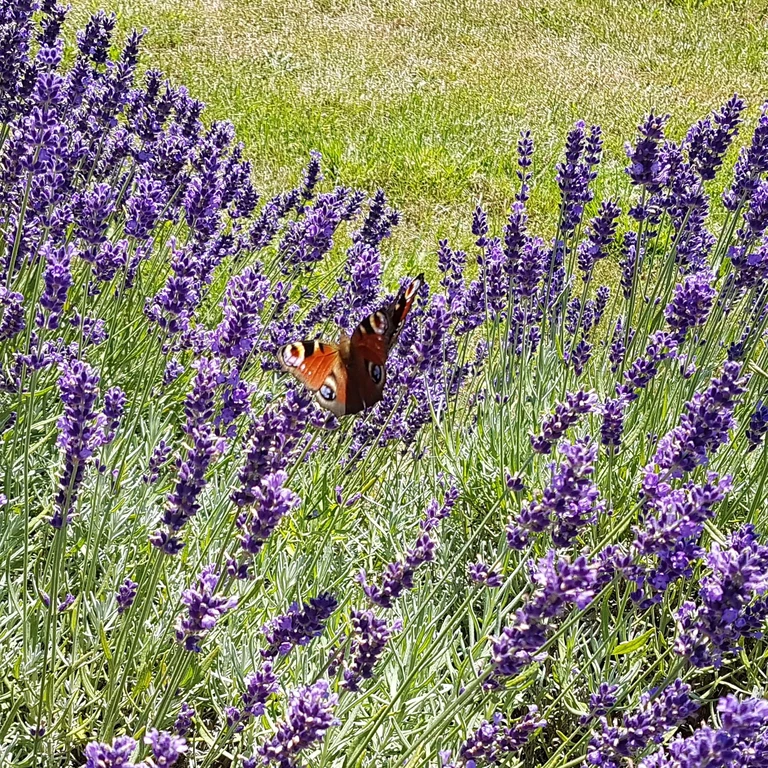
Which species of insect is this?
Aglais io
